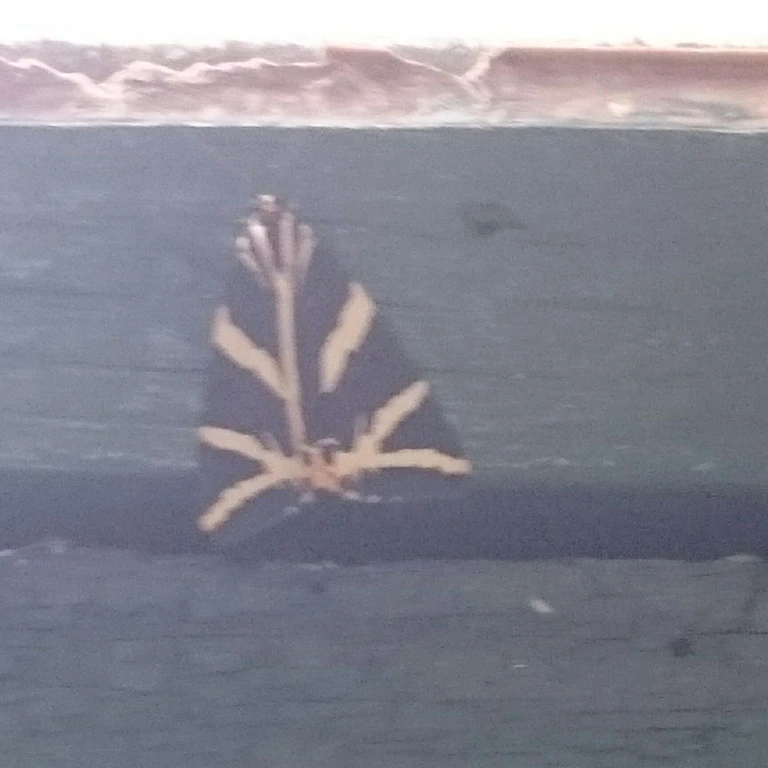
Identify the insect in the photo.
Euplagia quadripunctaria
